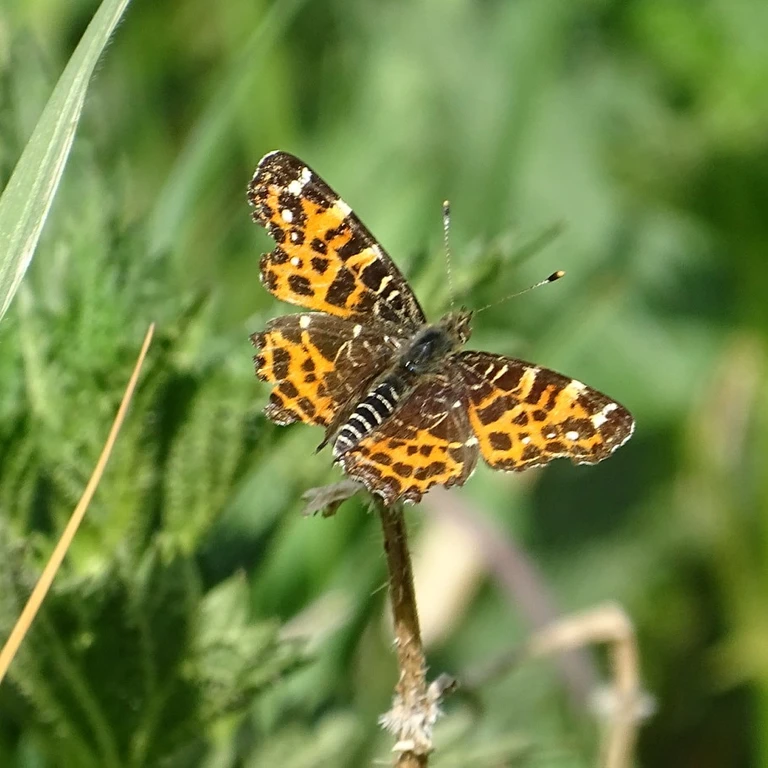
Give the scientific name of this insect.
Araschnia levana
